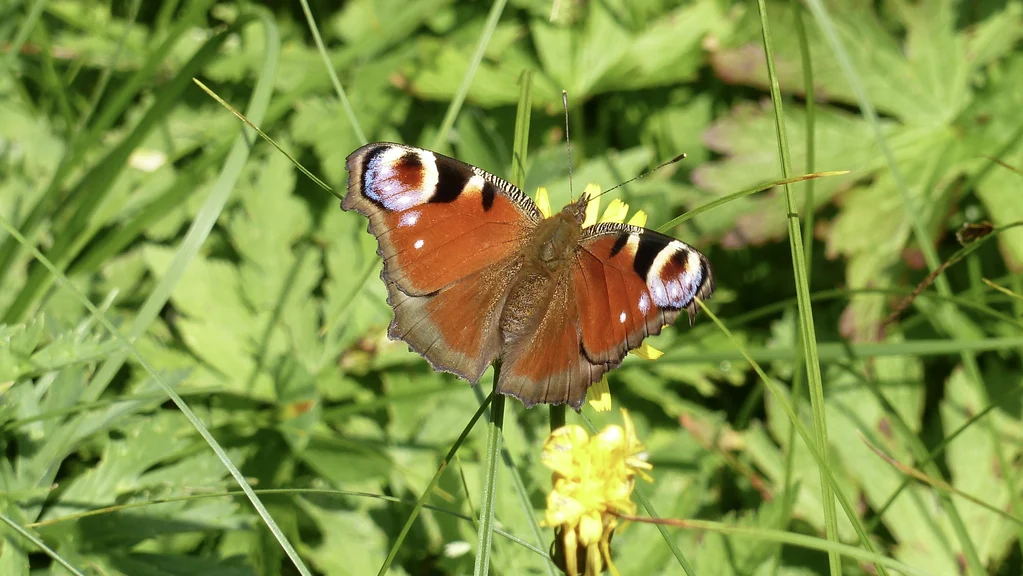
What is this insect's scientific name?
Aglais io
